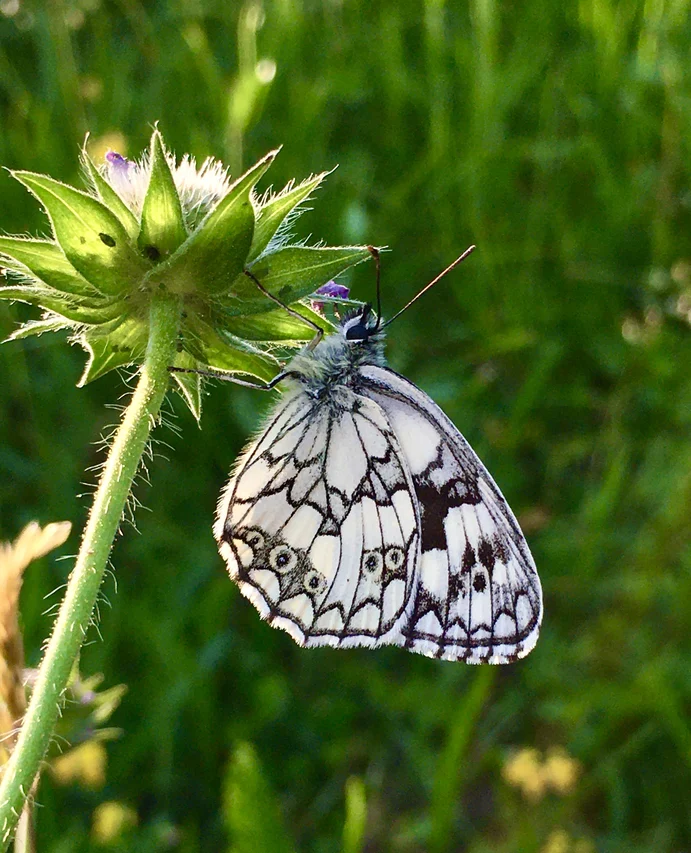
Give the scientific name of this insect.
Melanargia galathea
